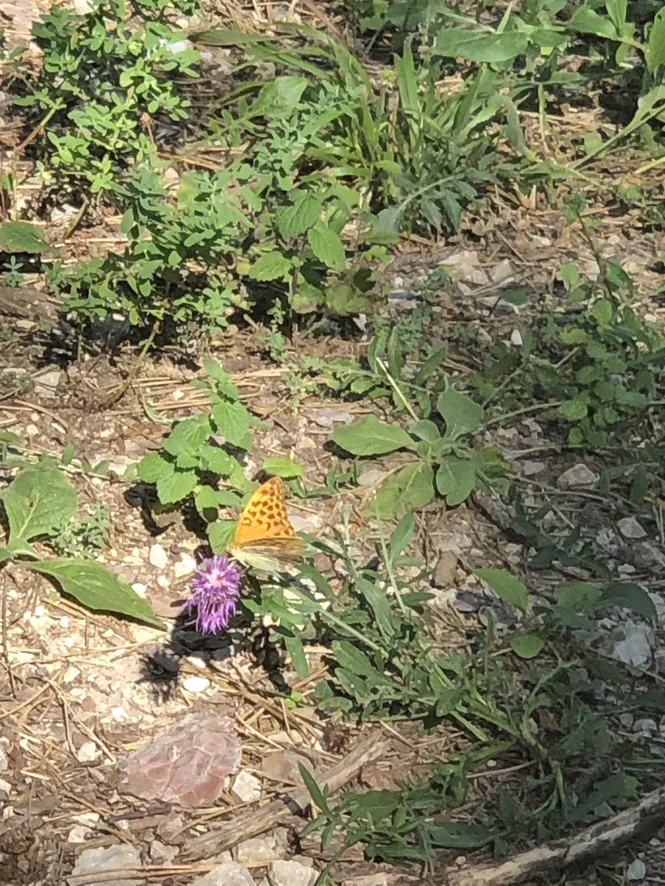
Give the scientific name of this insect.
Argynnis paphia
